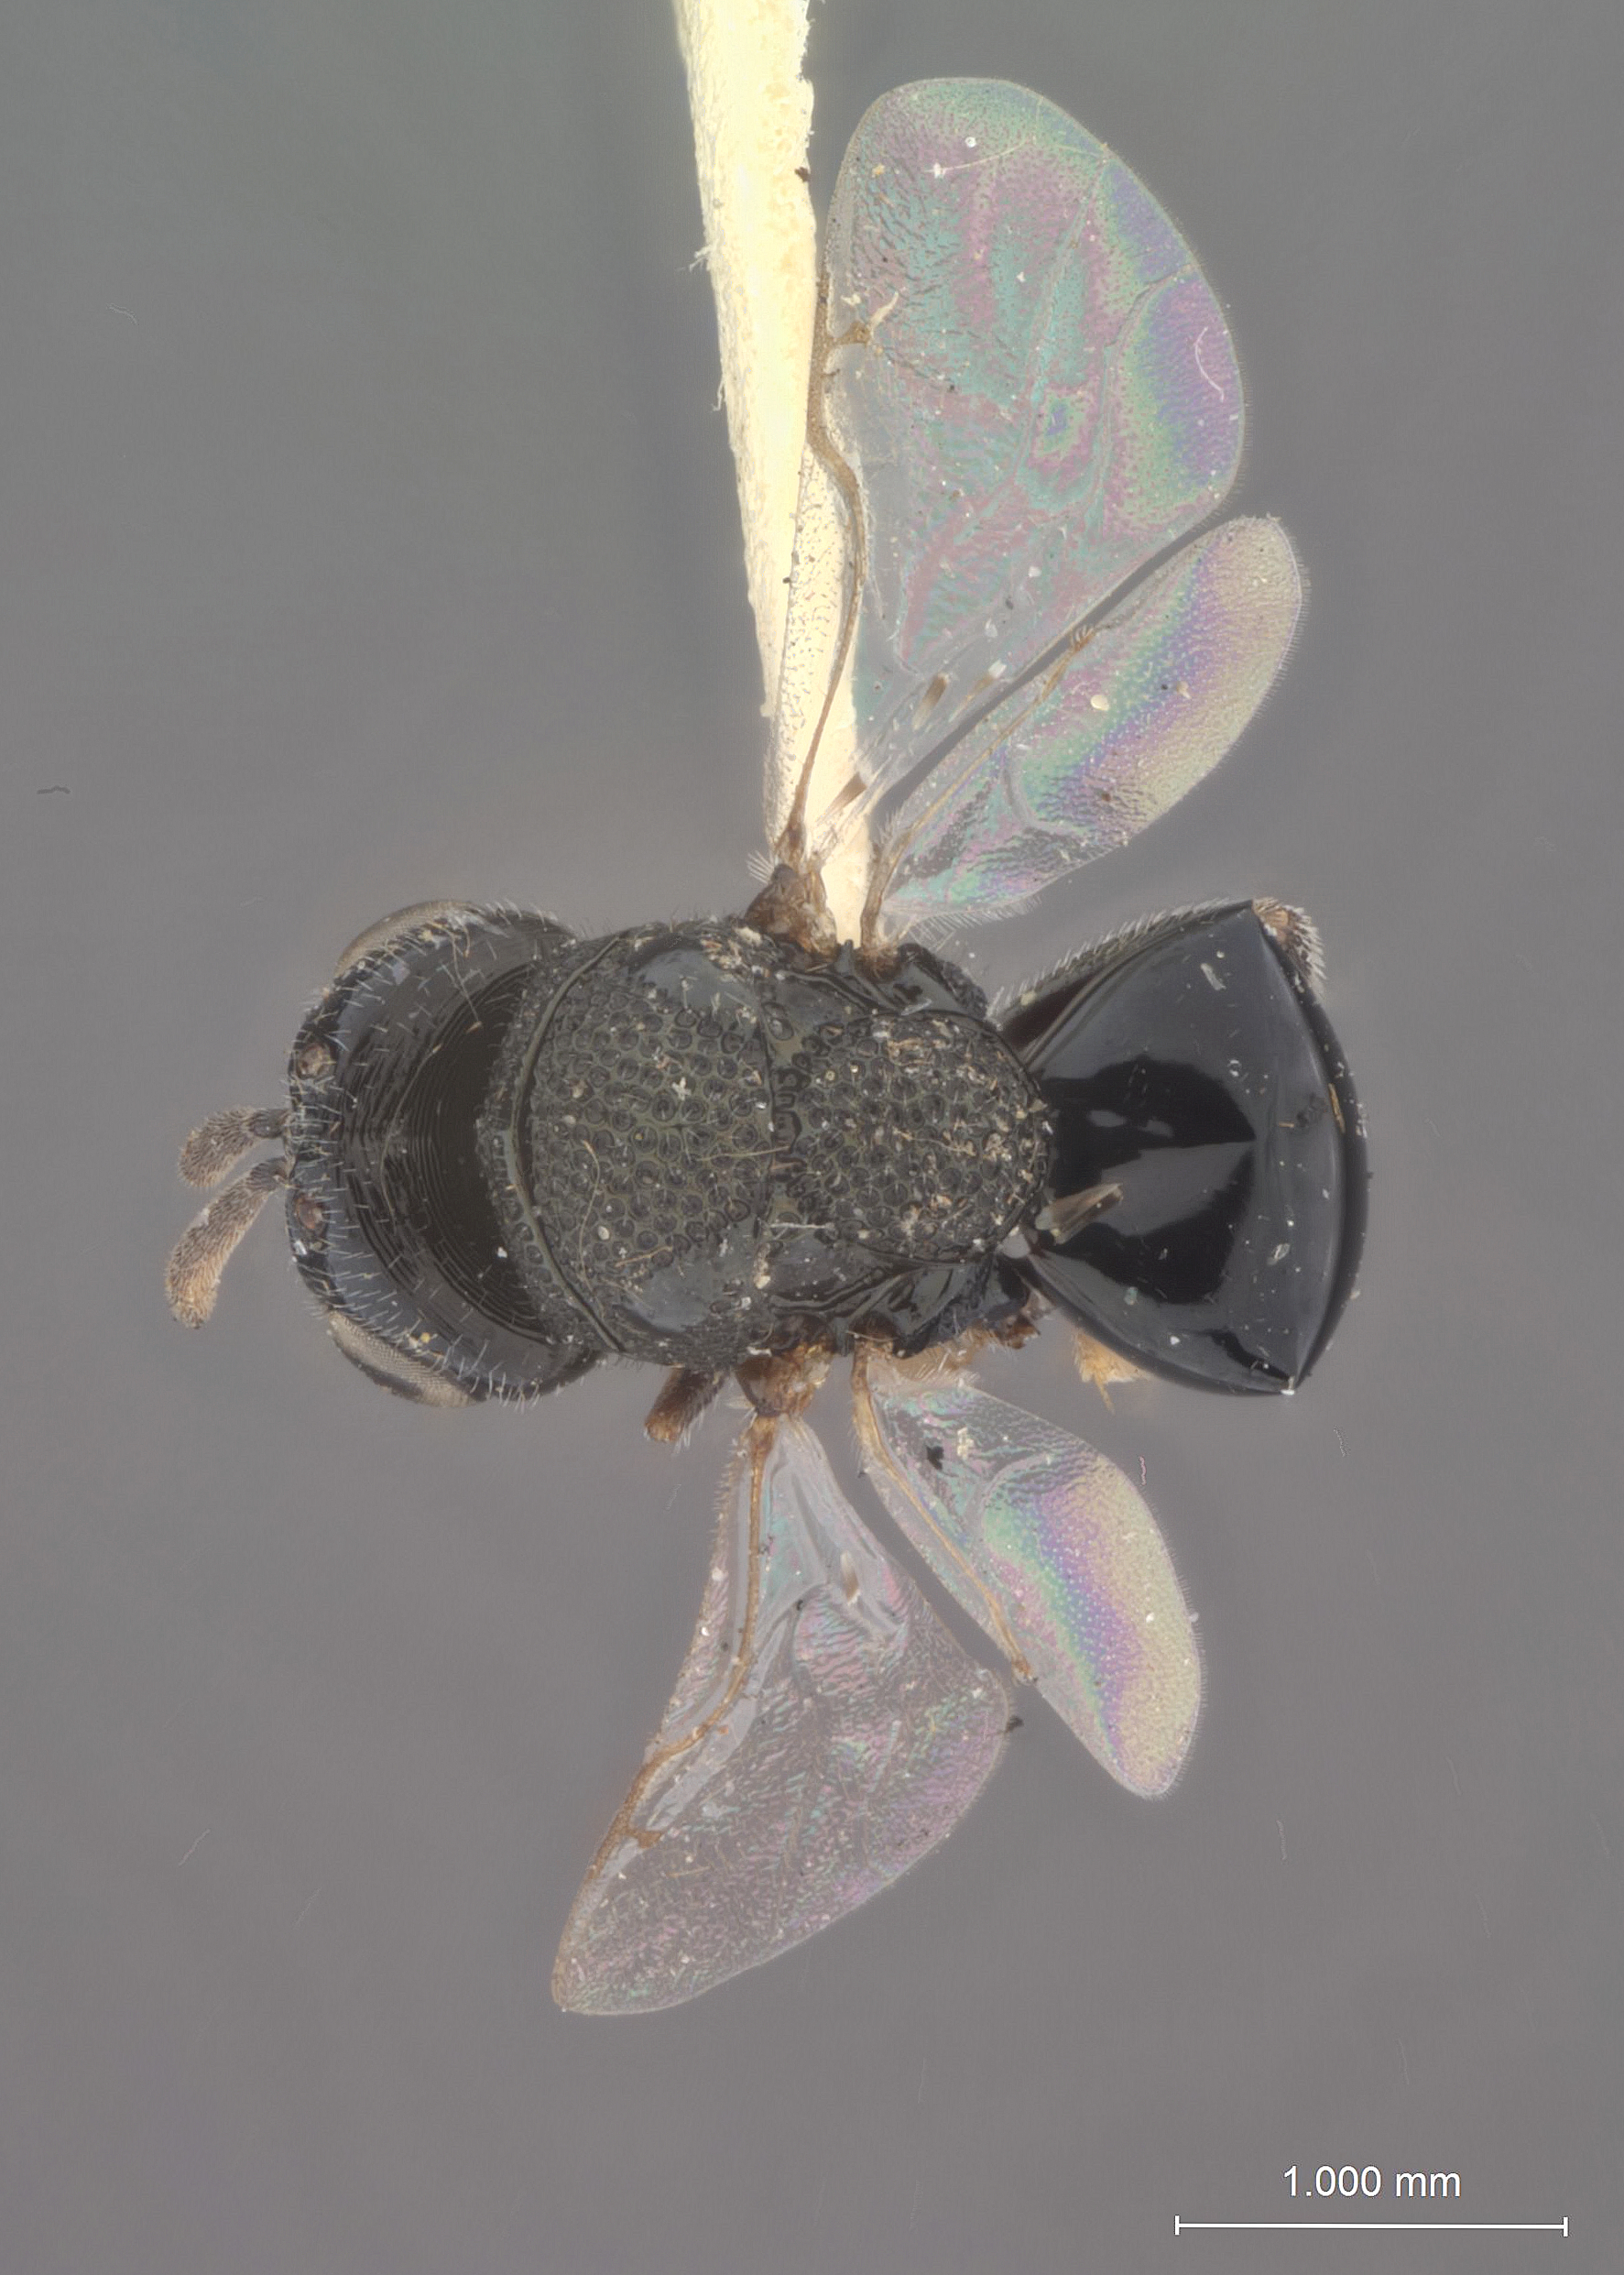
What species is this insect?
Perilampus capitatus
